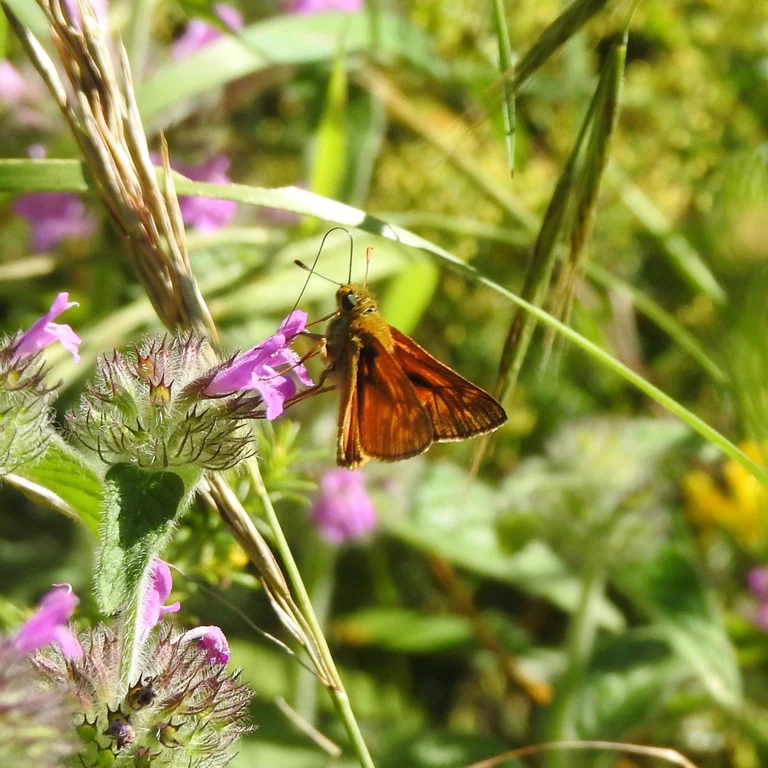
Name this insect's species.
Ochlodes sylvanus (also Ochlodes venata)
